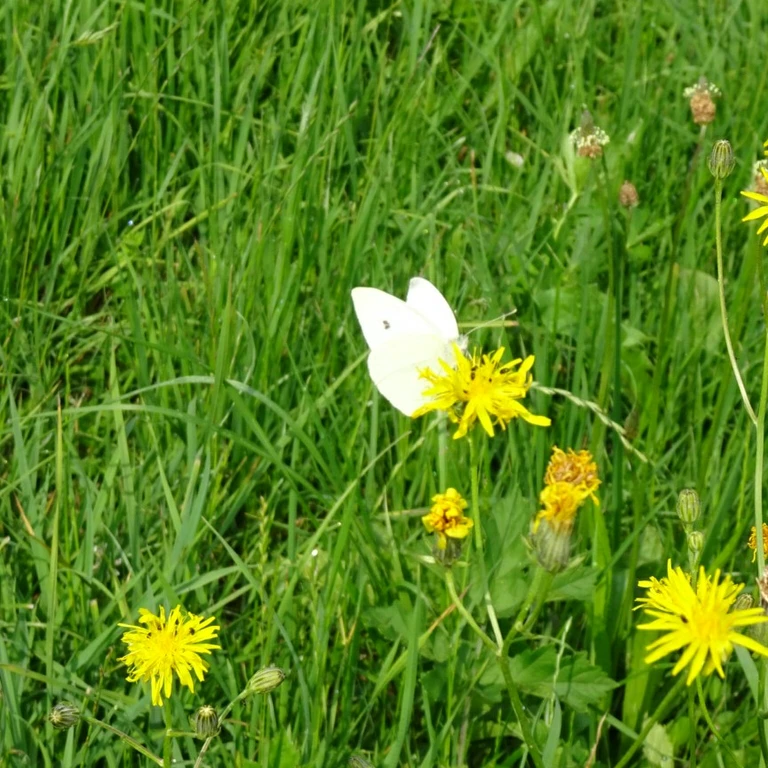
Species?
Pieris rapae
